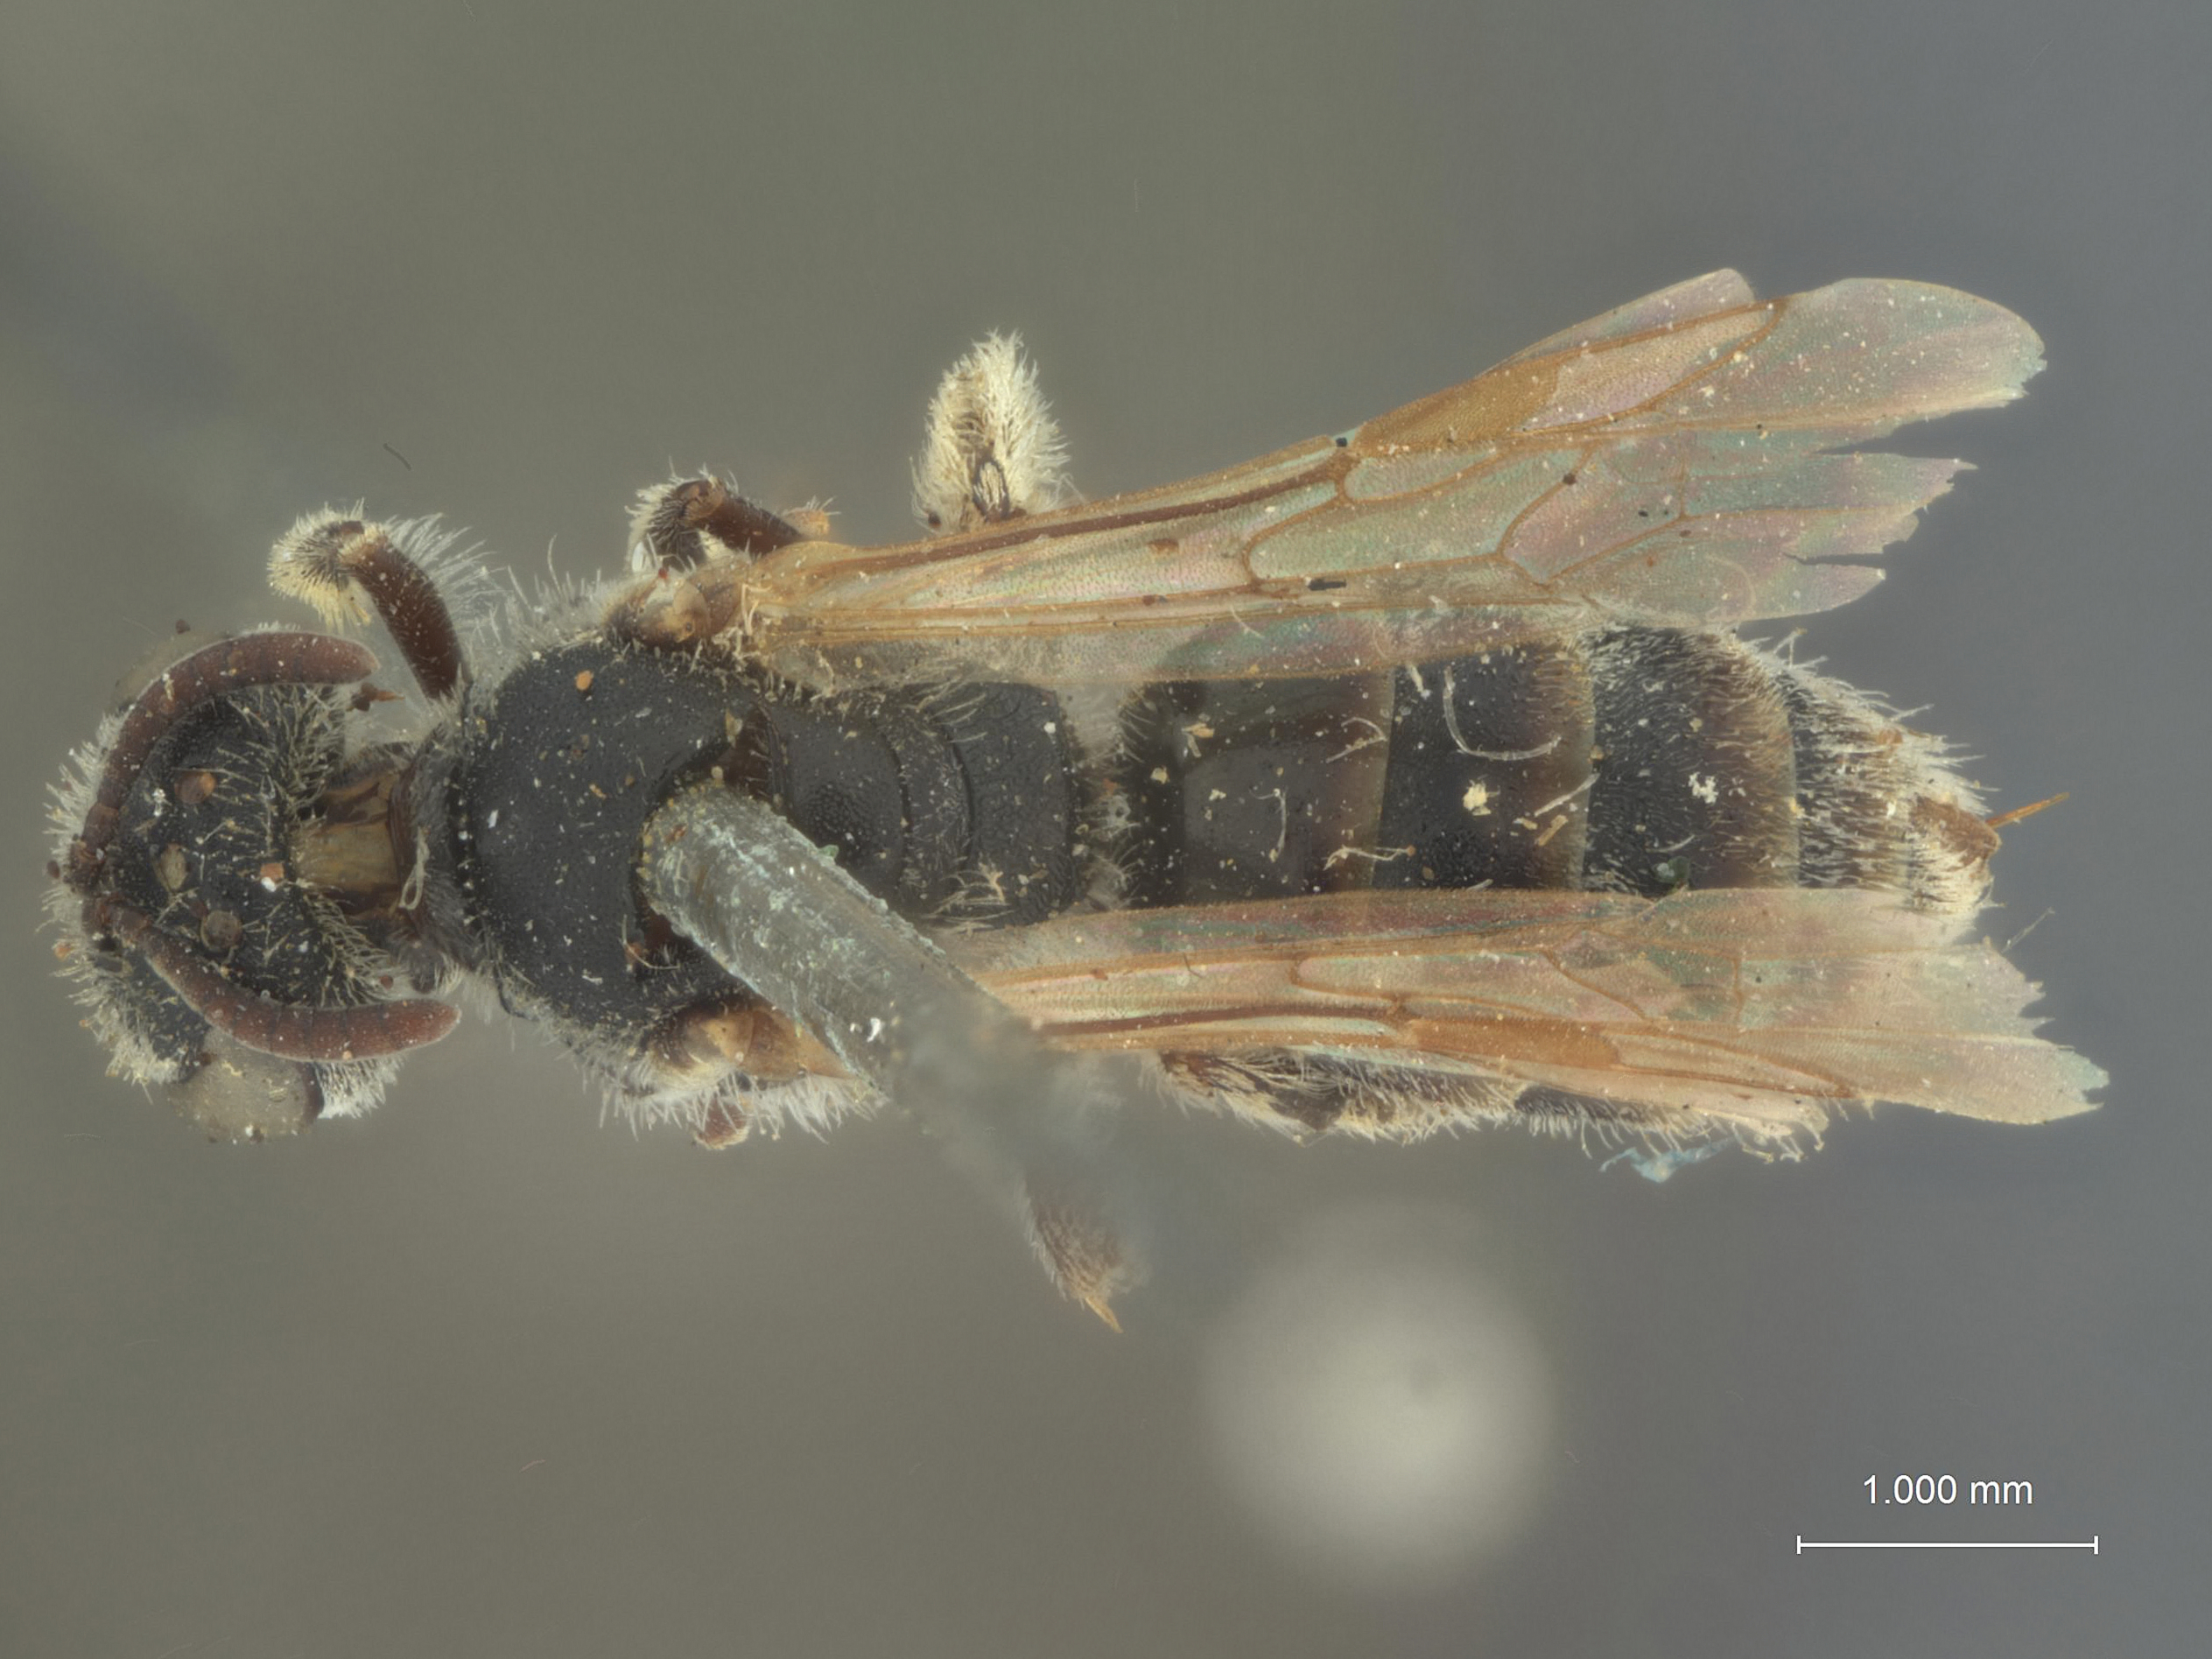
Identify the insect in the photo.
Halictus cordleyi
